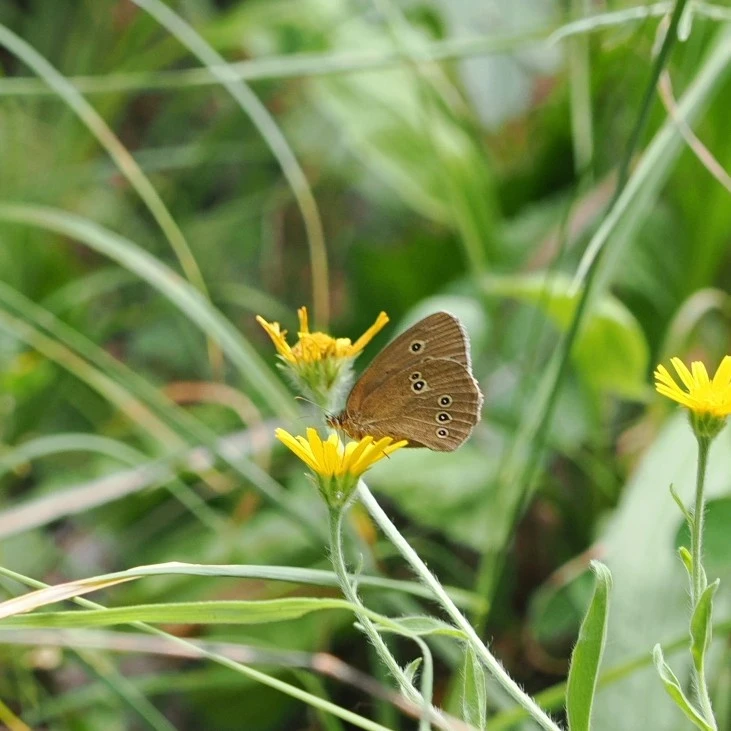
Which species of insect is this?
Aphantopus hyperantus
